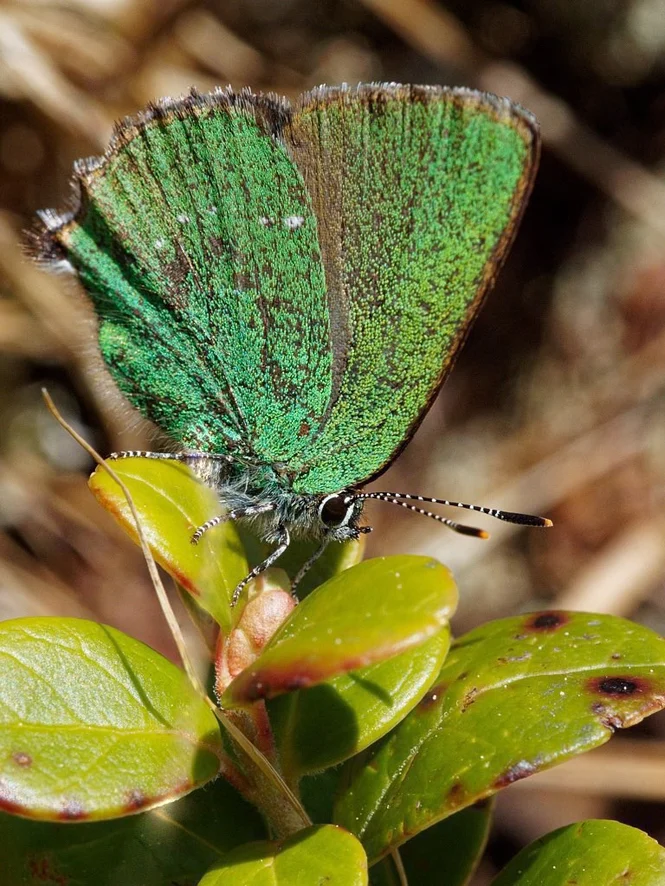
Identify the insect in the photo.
Callophrys rubi
